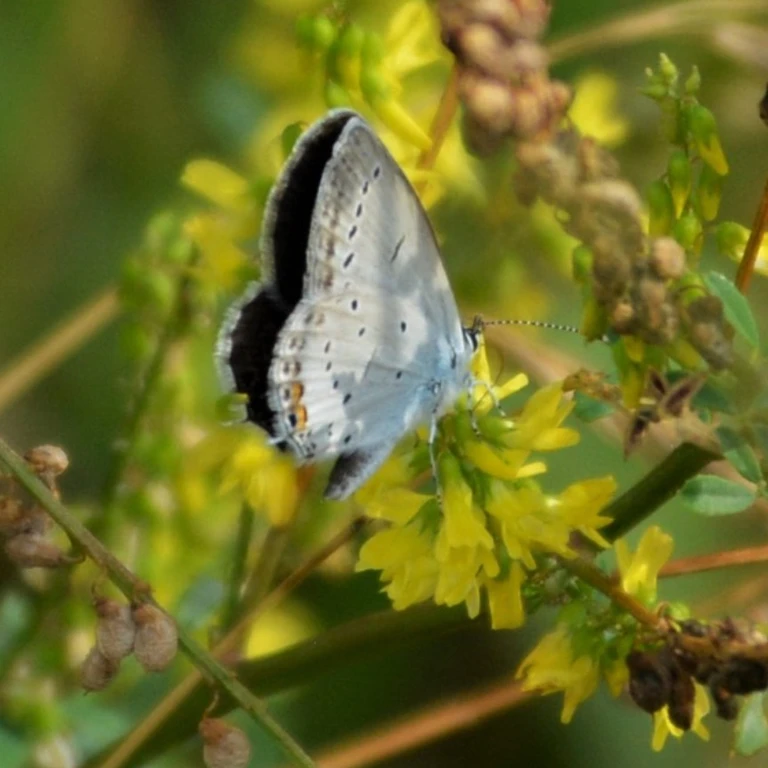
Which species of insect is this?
Cupido argiades (also Elkalyce argiades)
